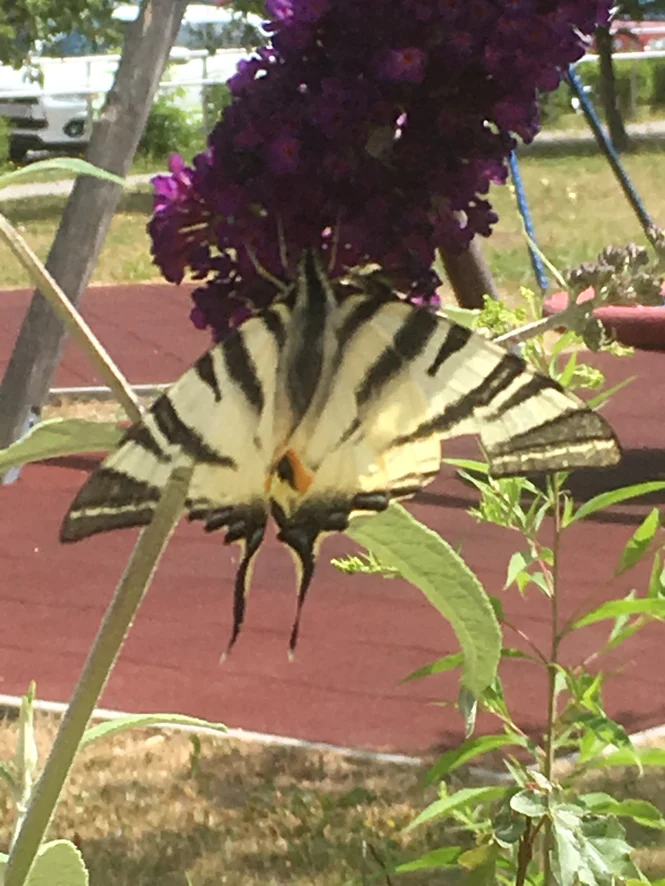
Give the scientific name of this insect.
Iphiclides podalirius
